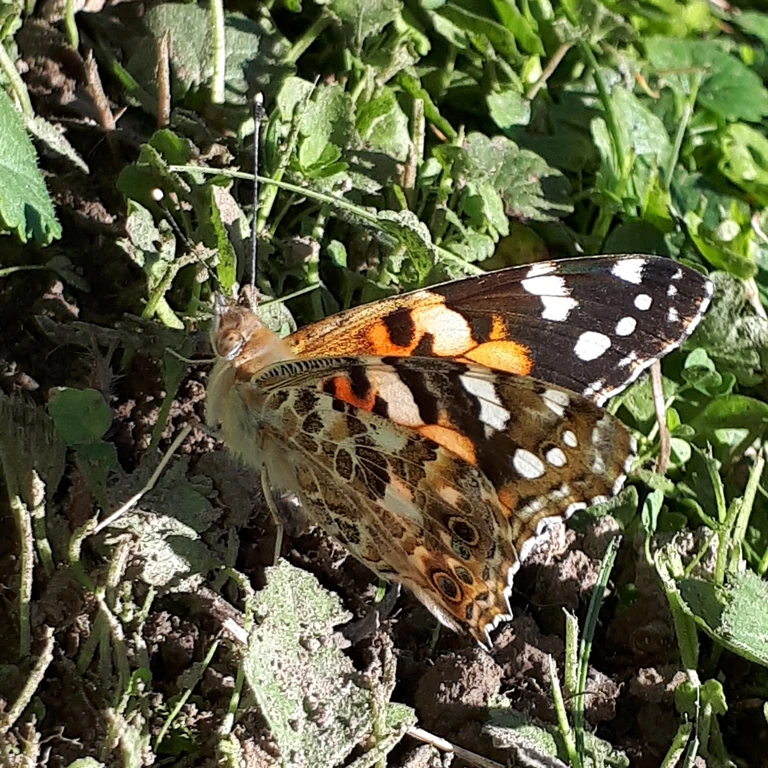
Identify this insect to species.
Vanessa cardui
